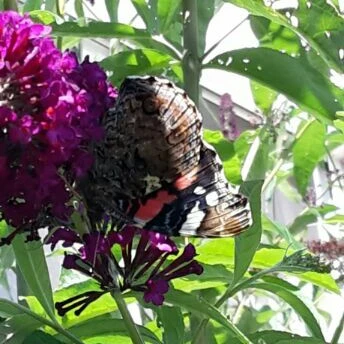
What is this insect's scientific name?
Vanessa atalanta
